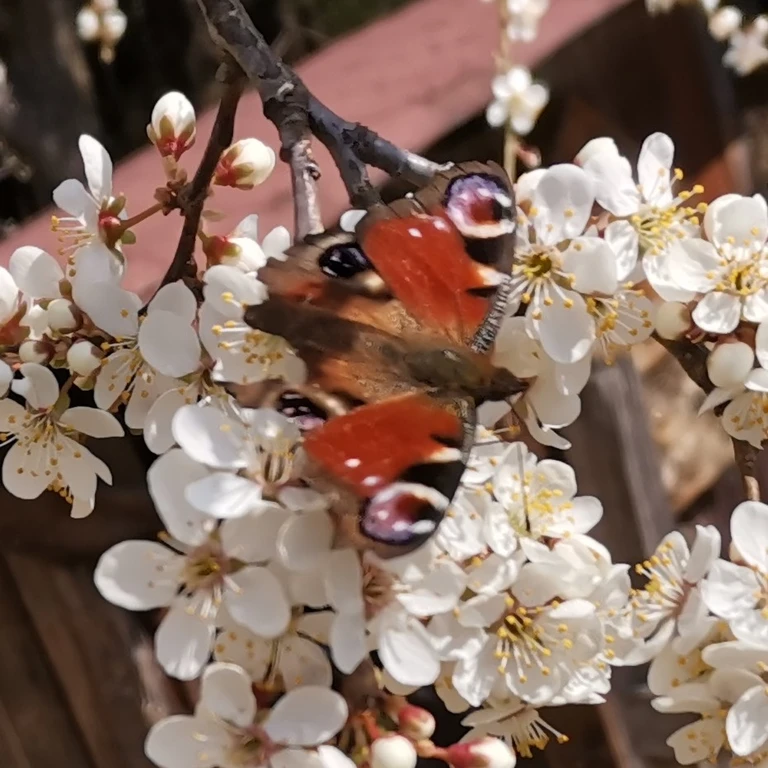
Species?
Aglais io
